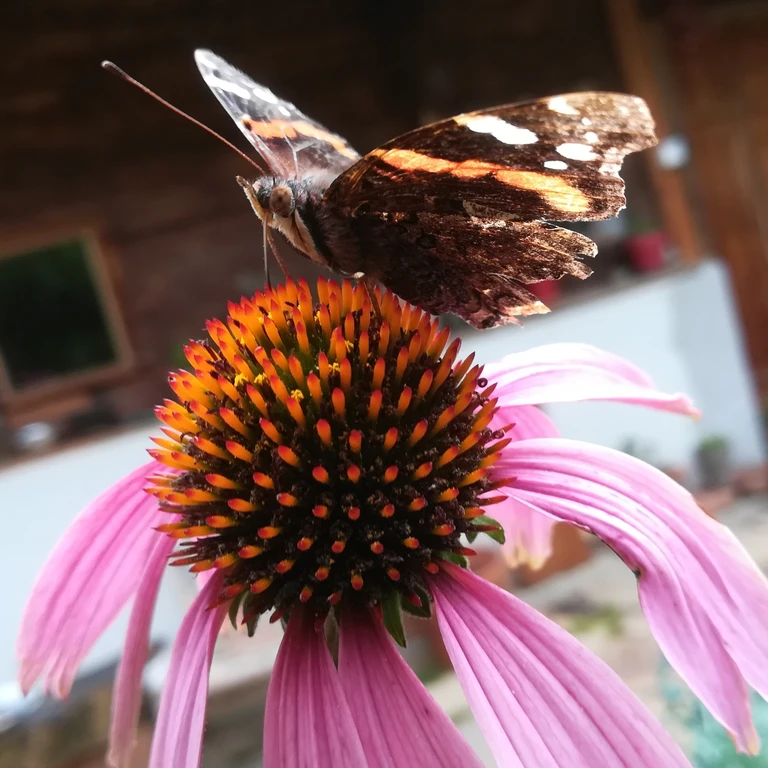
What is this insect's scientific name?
Vanessa atalanta
